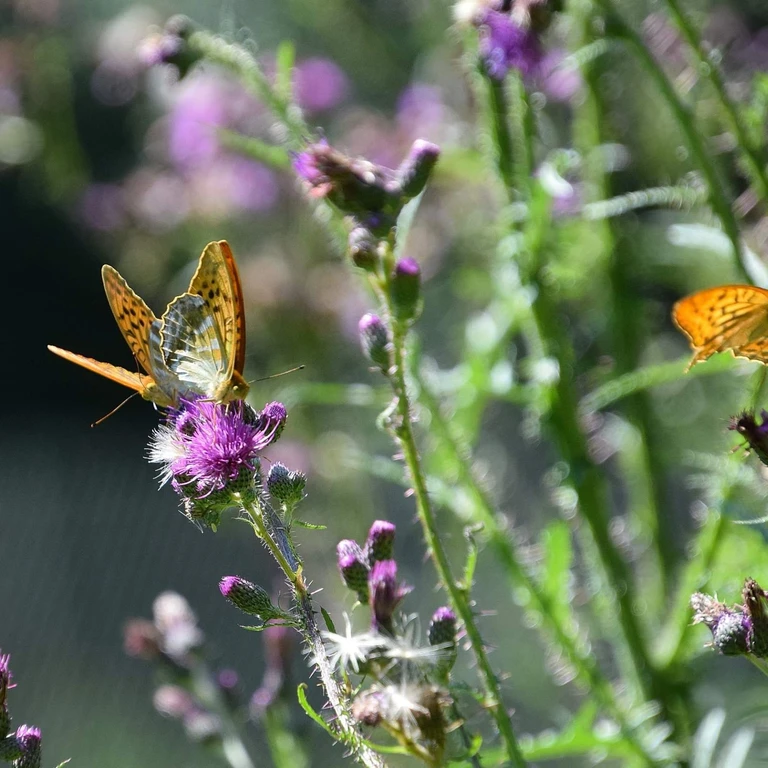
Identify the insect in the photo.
Argynnis paphia
